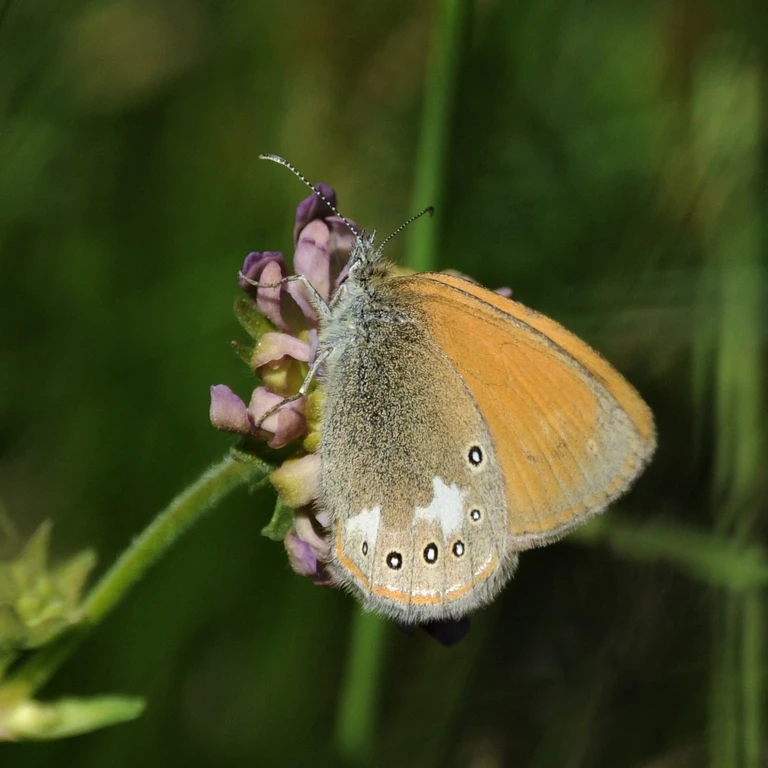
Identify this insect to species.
Coenonympha glycerion (also Coenonympha iphis)
